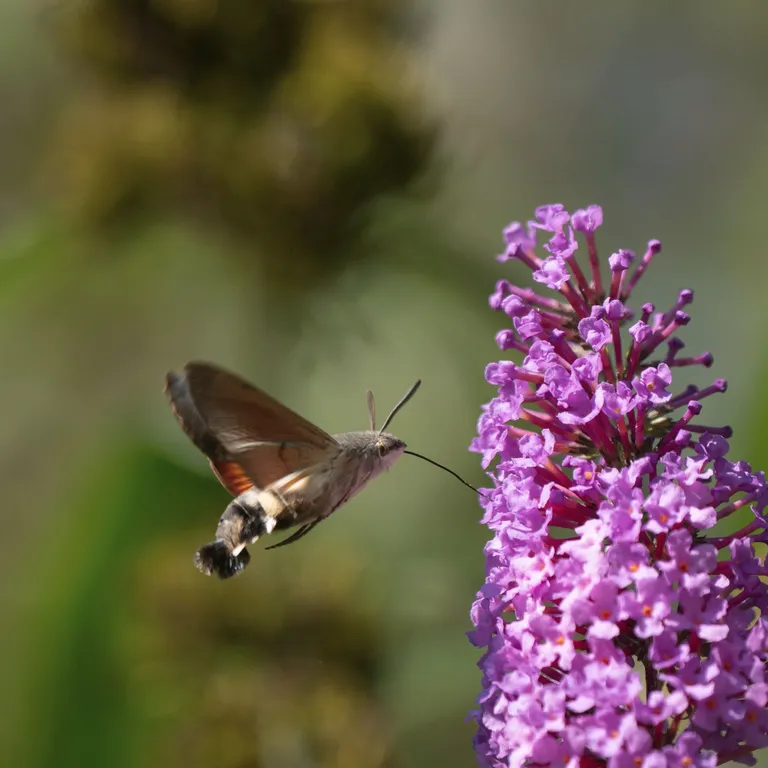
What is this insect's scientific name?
Macroglossum stellatarum
